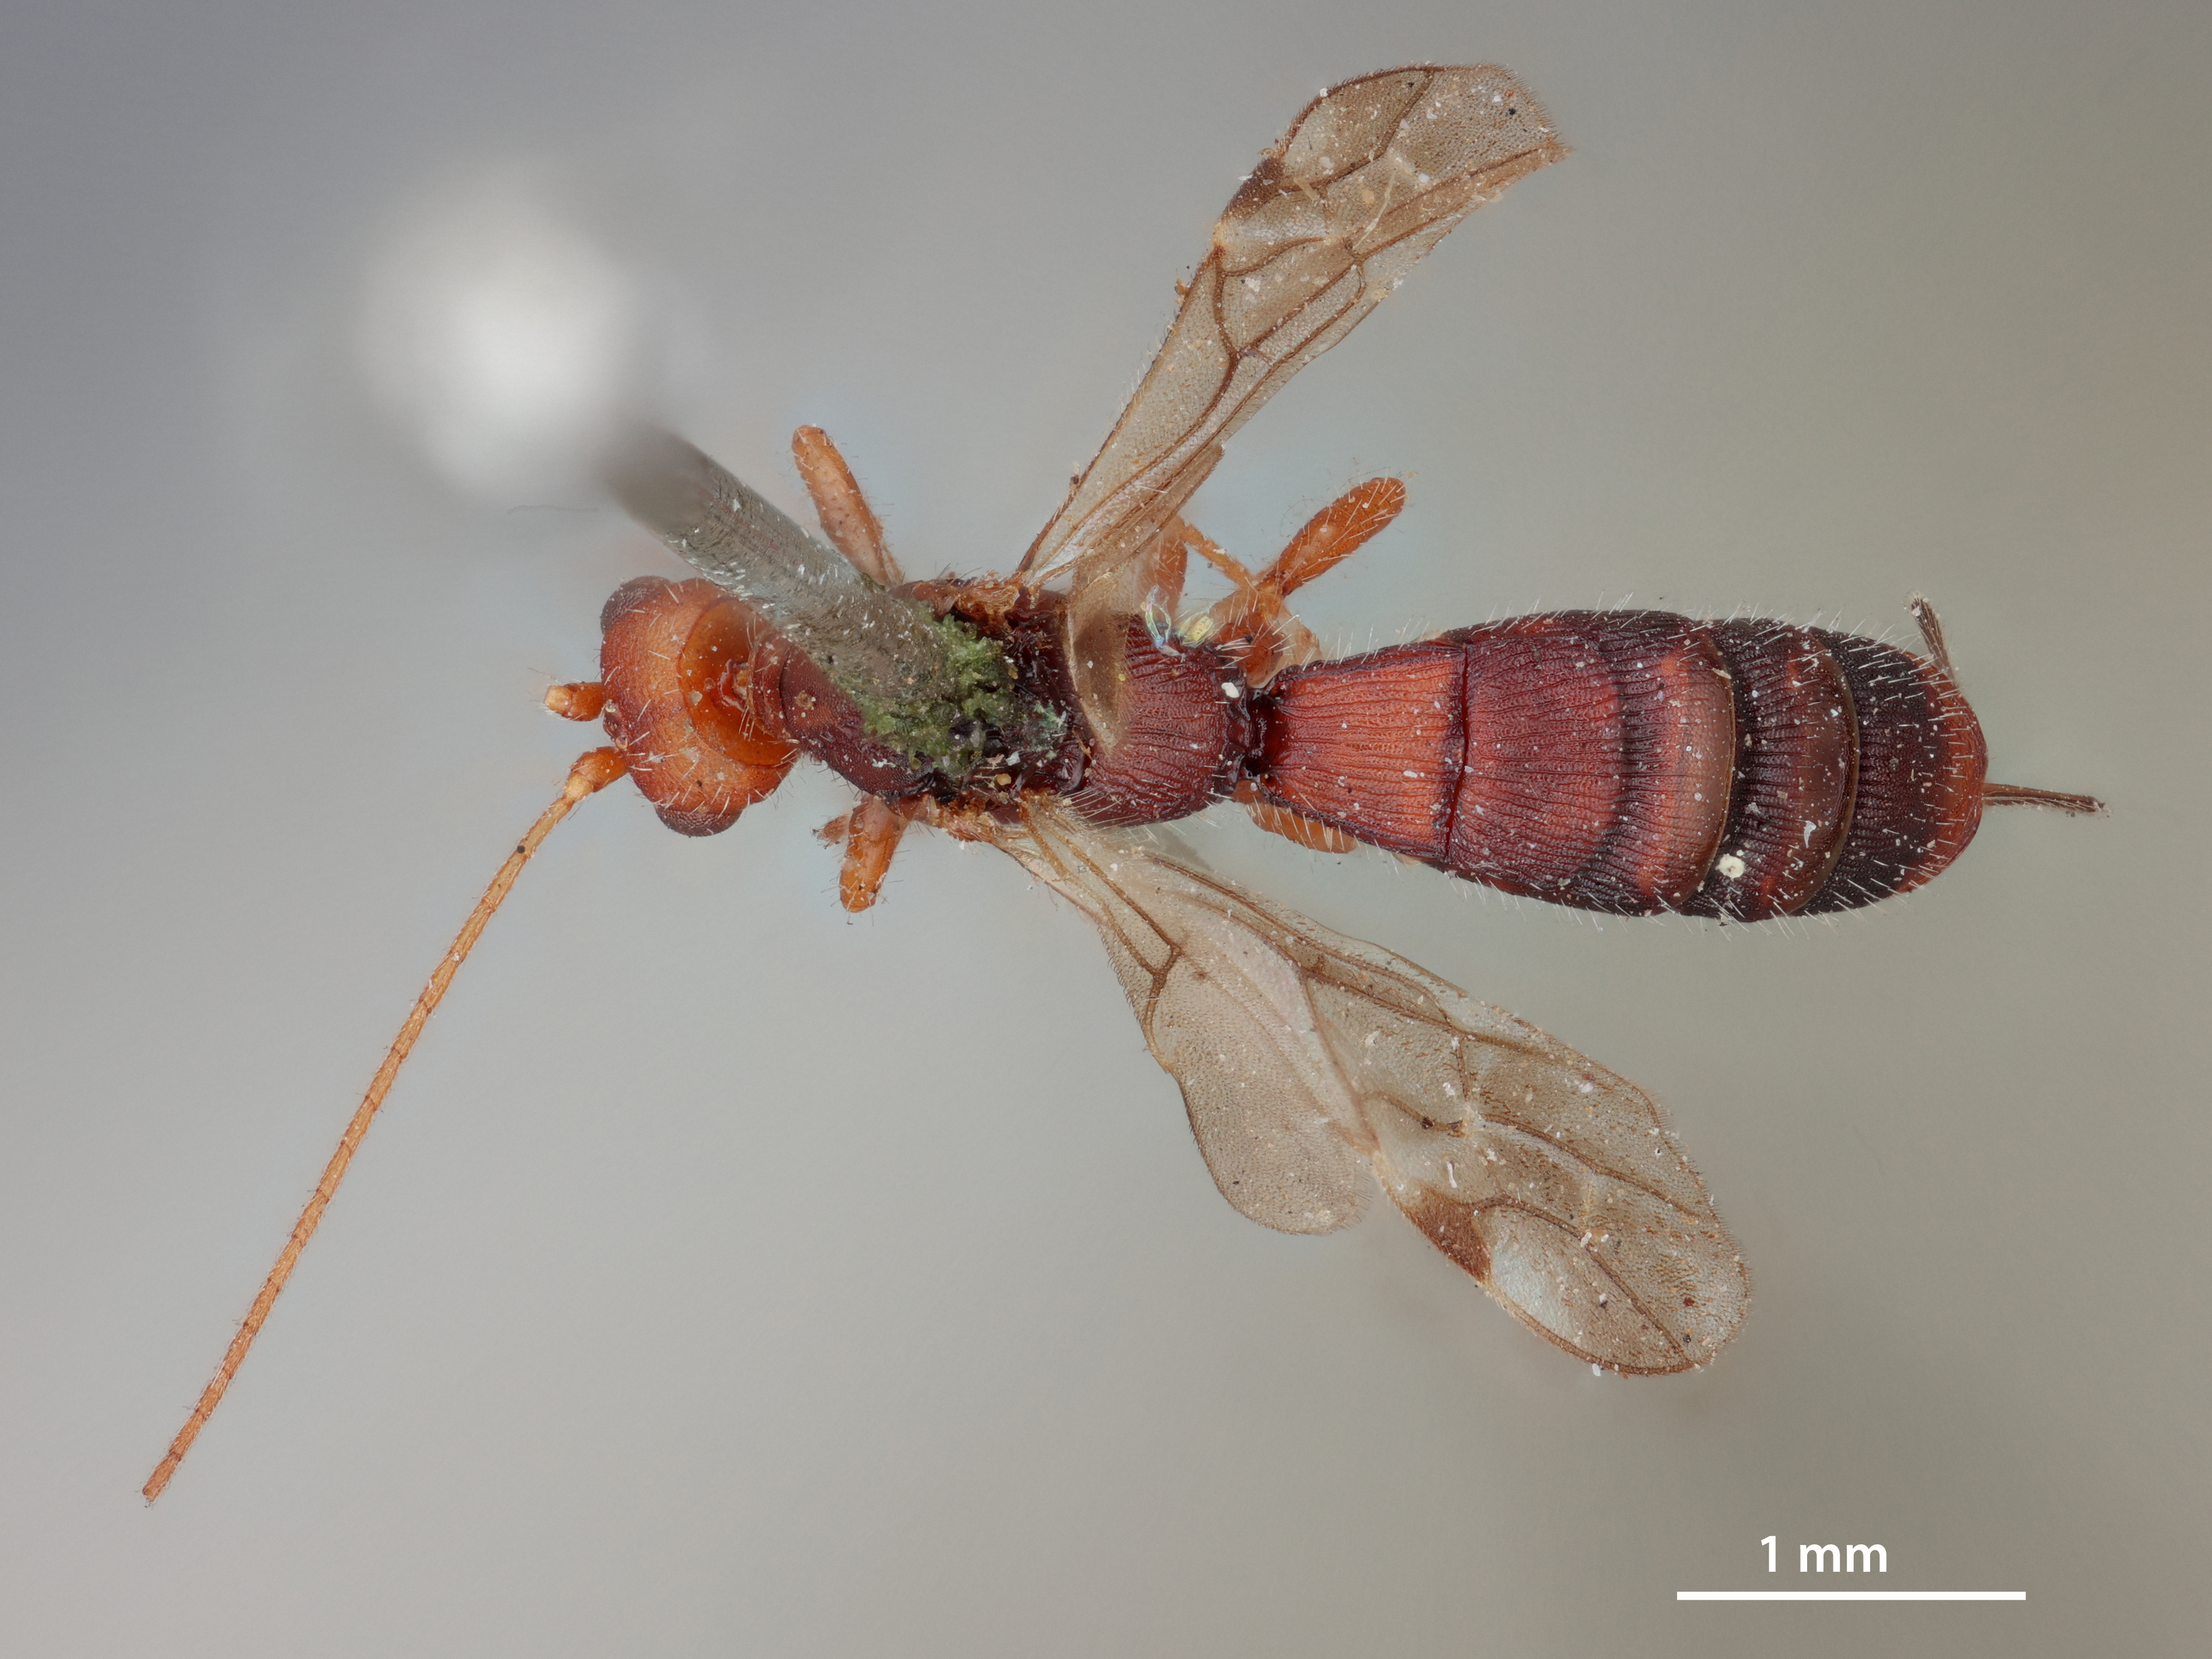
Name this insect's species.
Homiopterus aciculatus
